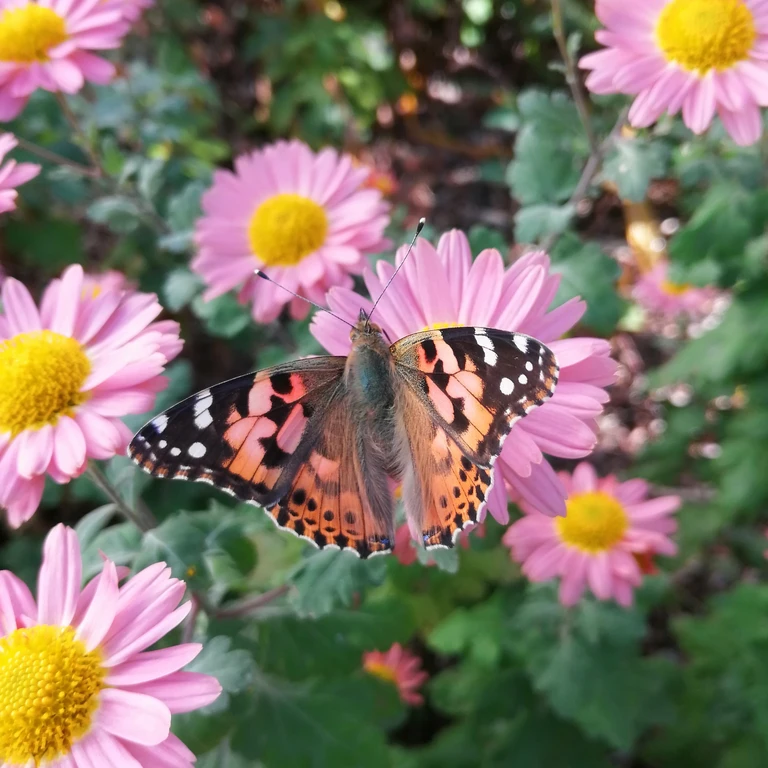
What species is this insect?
Vanessa cardui
